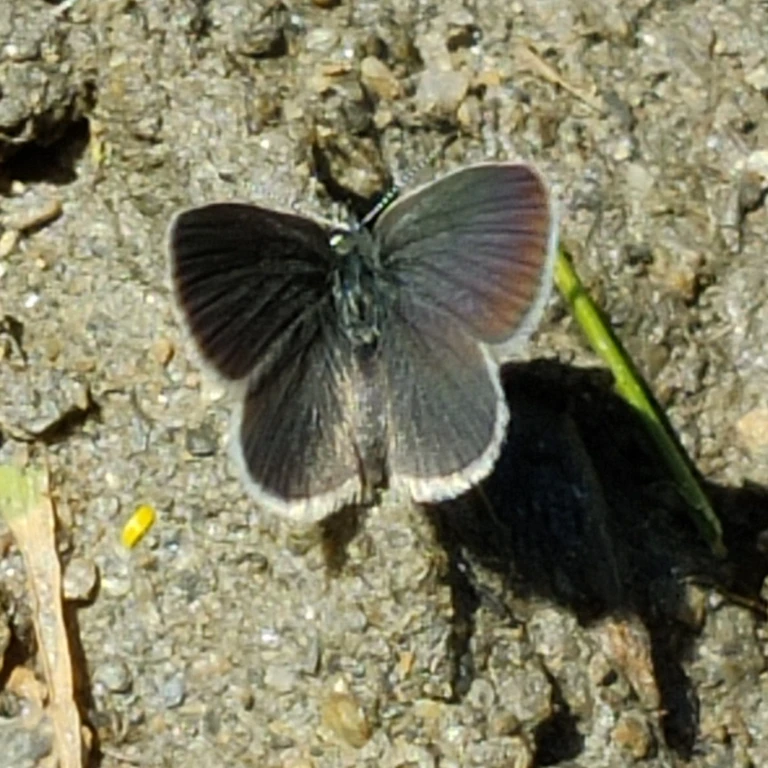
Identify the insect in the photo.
Cupido minimus
